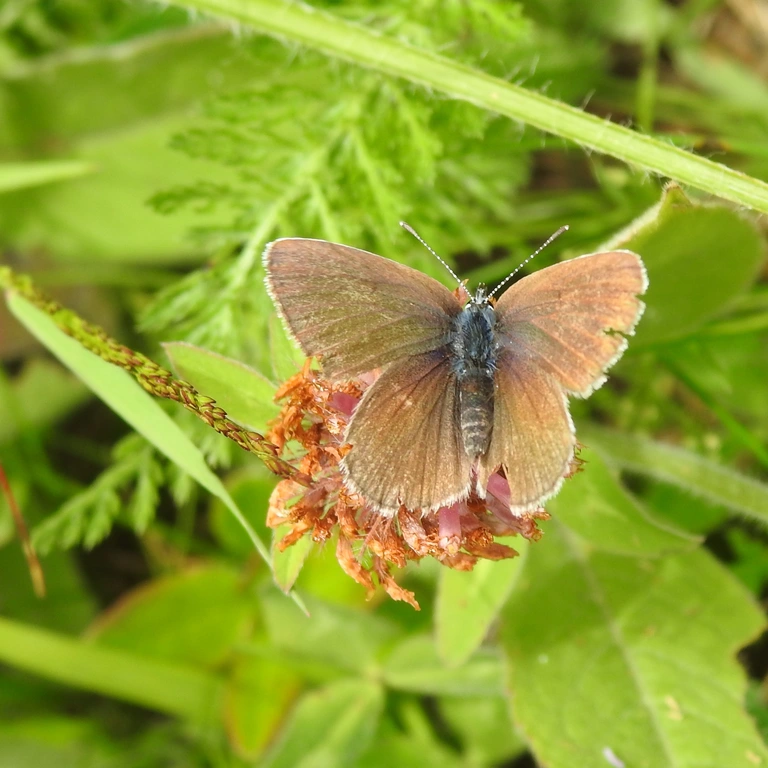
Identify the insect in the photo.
Cyaniris semiargus
